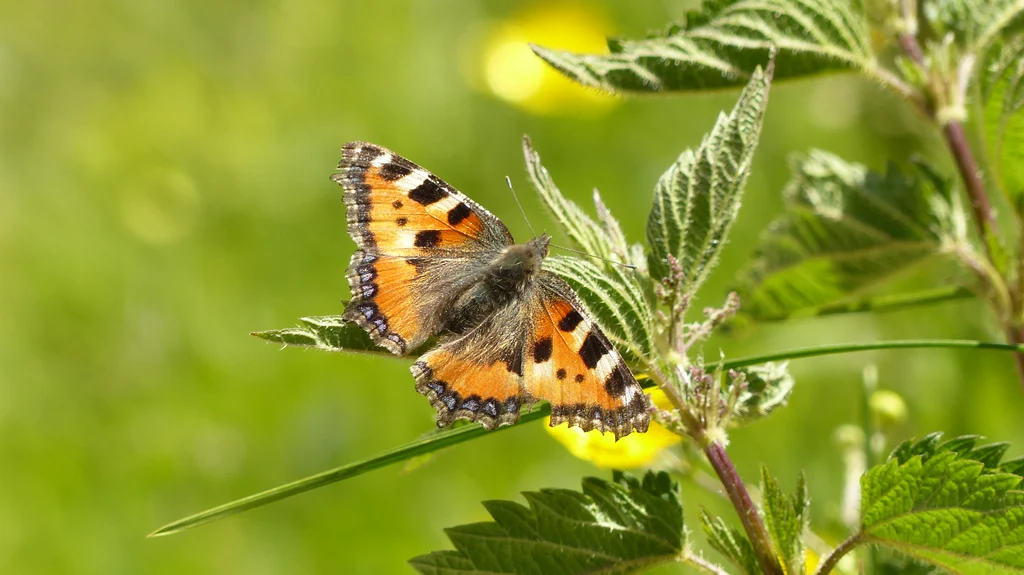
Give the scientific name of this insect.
Aglais urticae
